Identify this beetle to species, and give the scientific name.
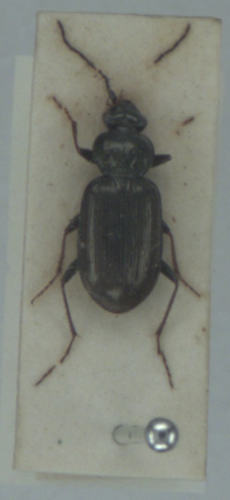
Loricera pilicornis
